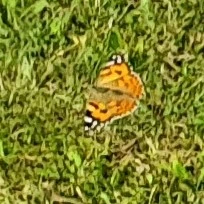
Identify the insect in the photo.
Vanessa cardui
